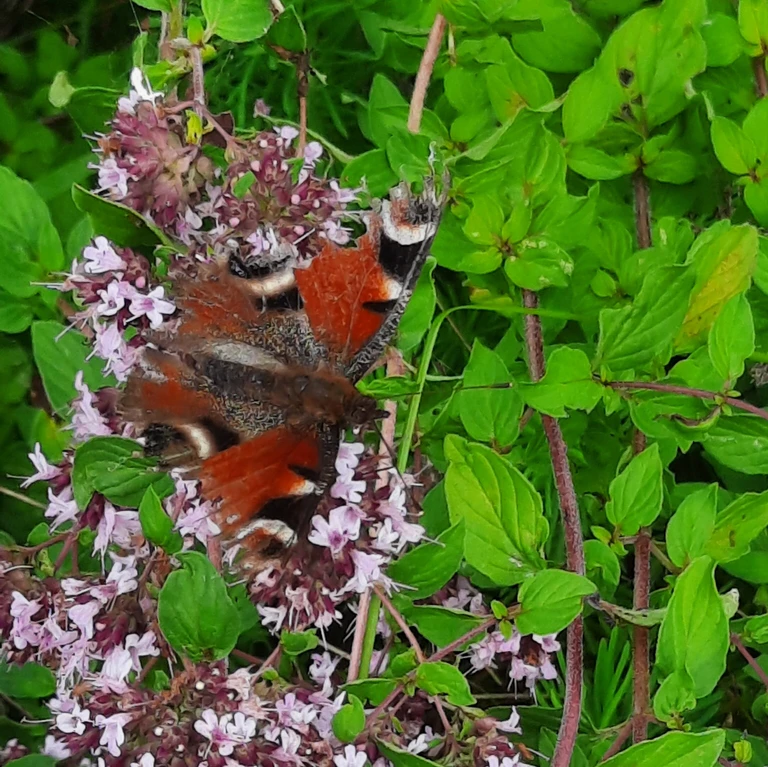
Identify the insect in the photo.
Aglais io
